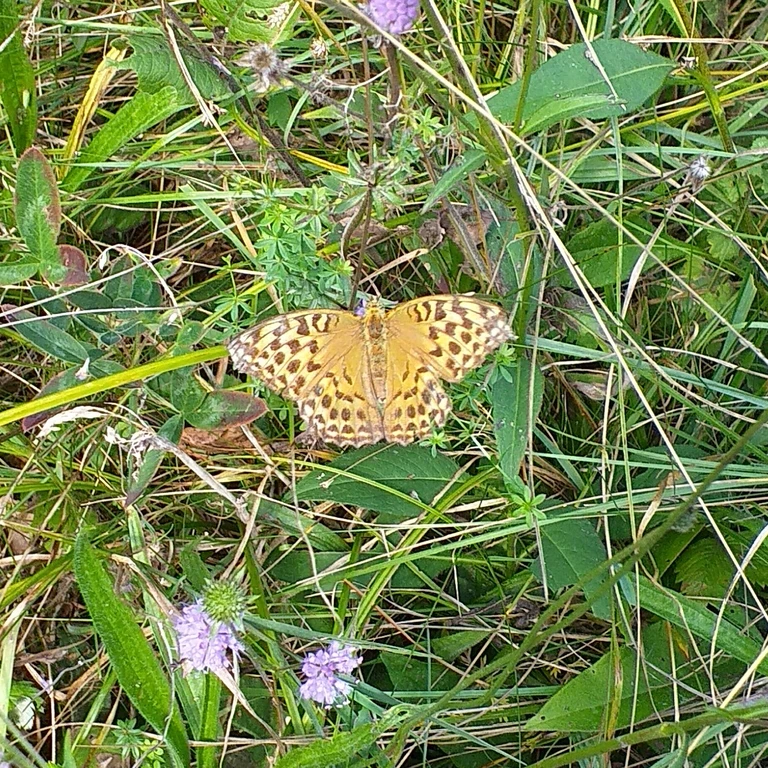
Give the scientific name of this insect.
Argynnis paphia
